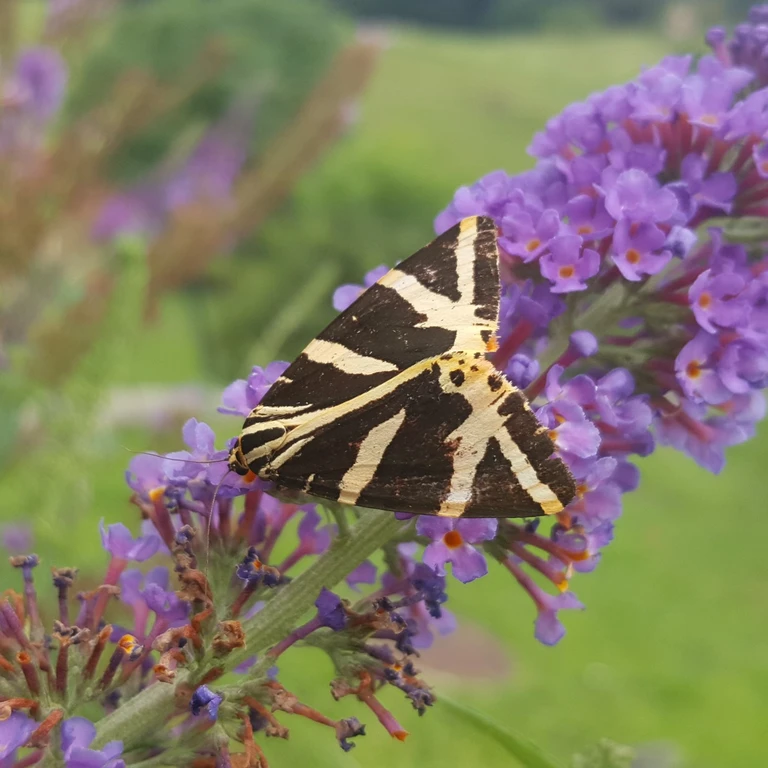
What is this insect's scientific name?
Euplagia quadripunctaria
